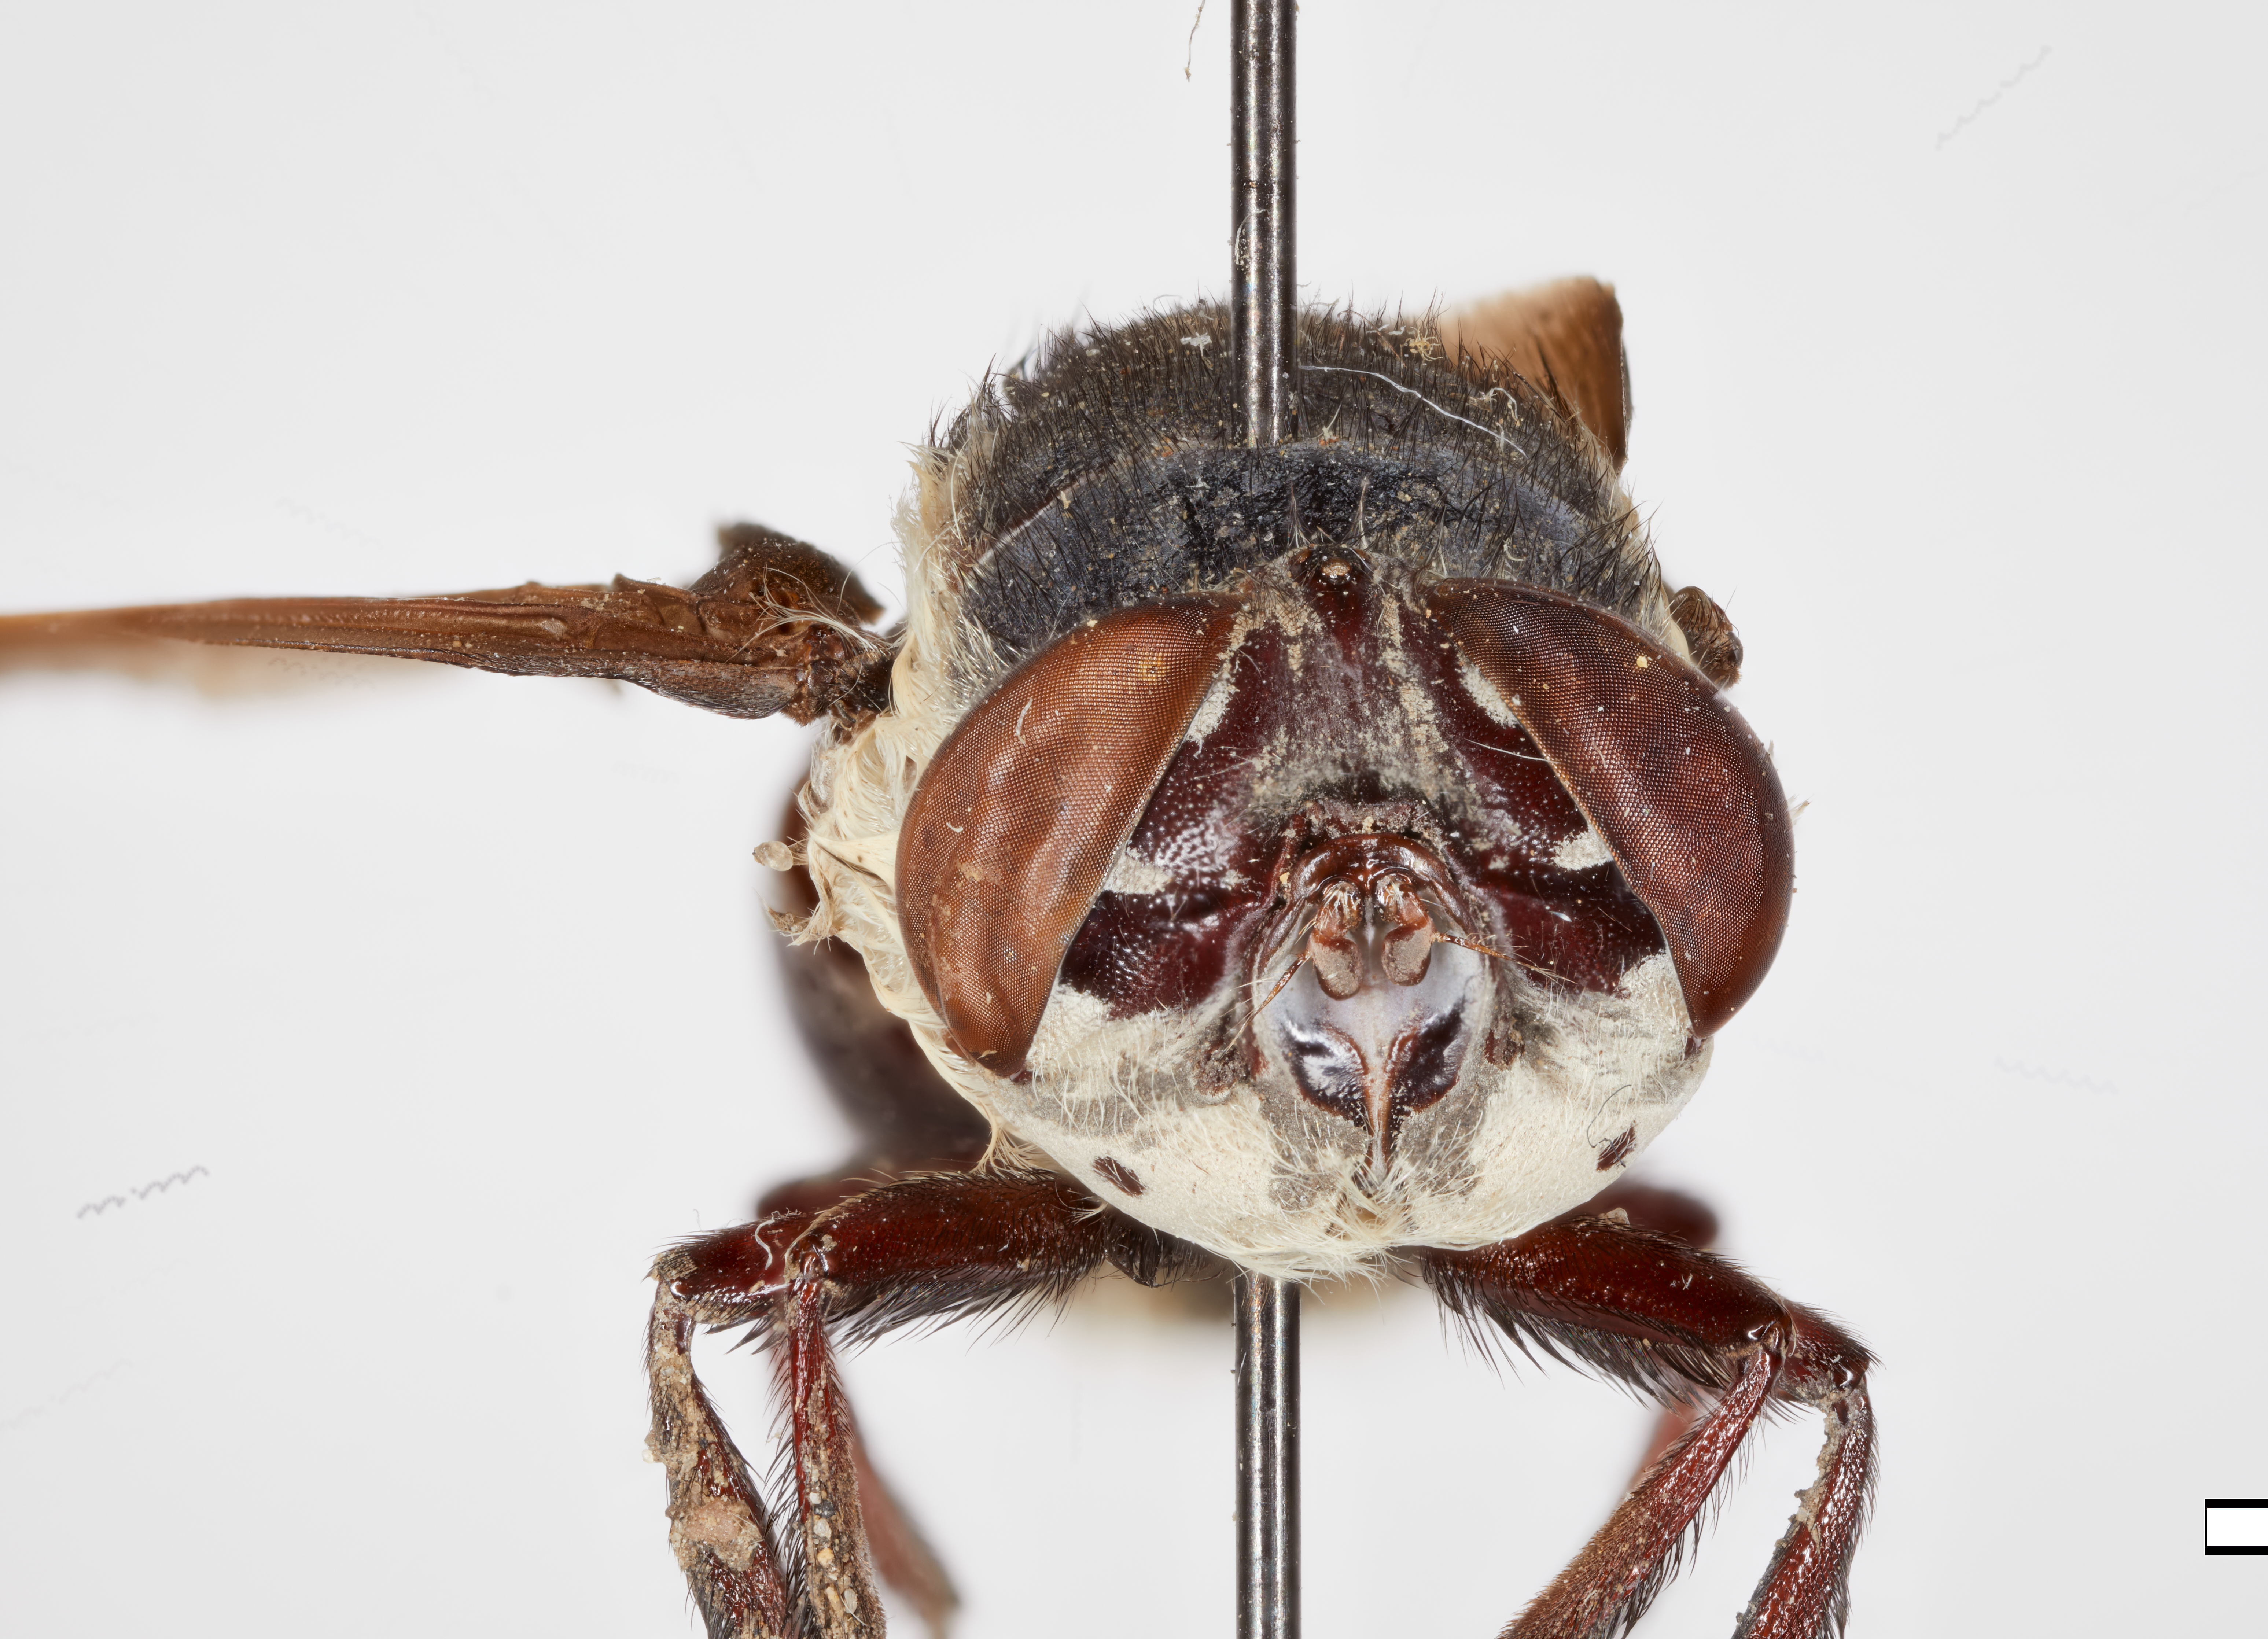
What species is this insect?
Cuterebra peromysci
